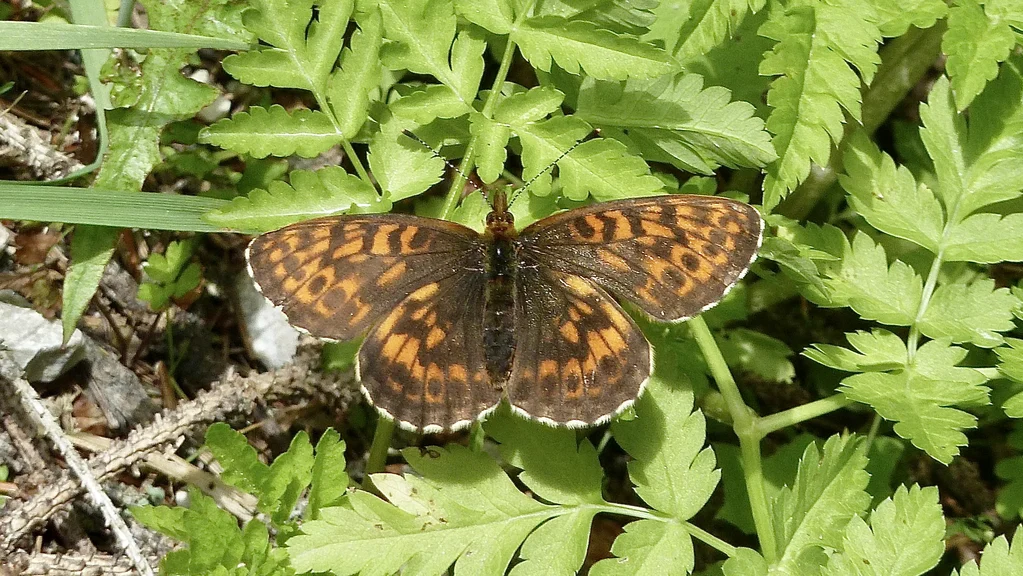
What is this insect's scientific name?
Boloria thore
